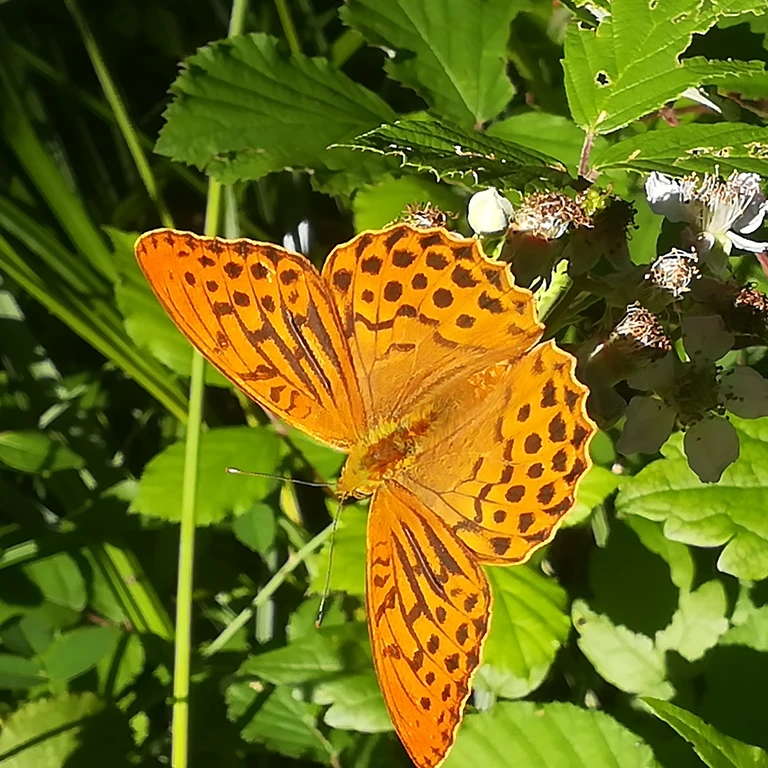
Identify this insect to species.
Argynnis paphia
